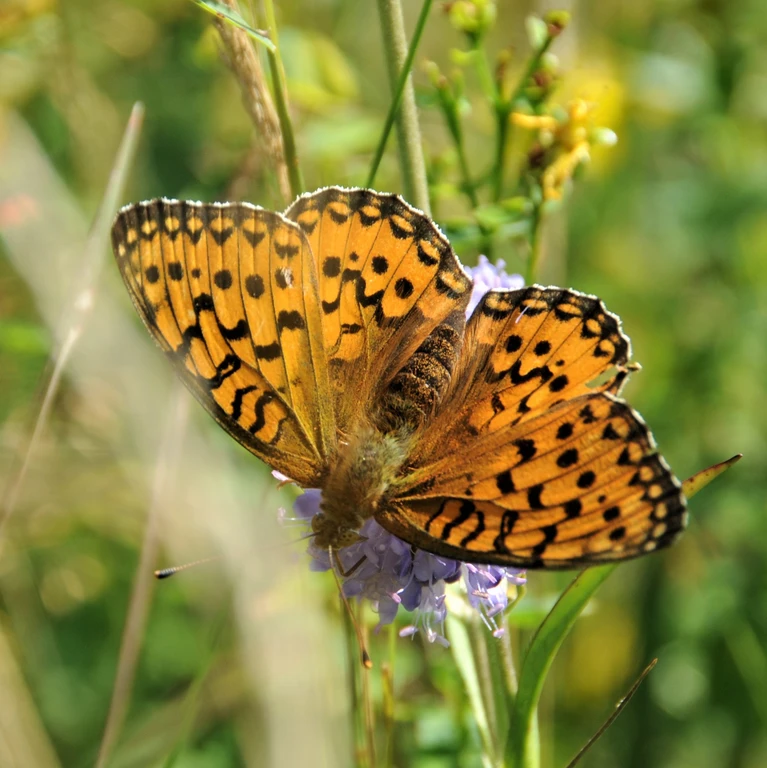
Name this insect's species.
Speyeria aglaja
